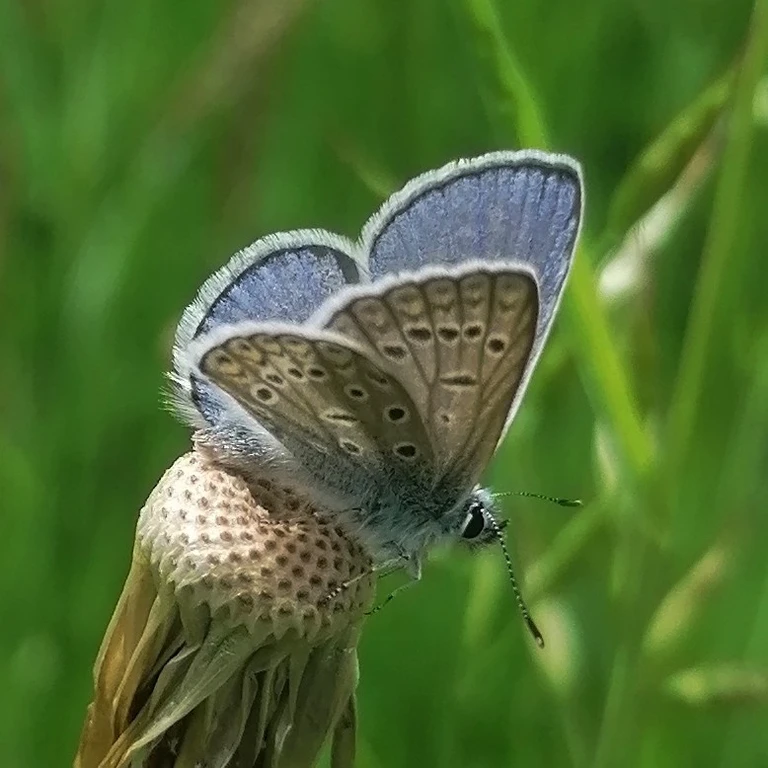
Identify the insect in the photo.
Polyommatus icarus
